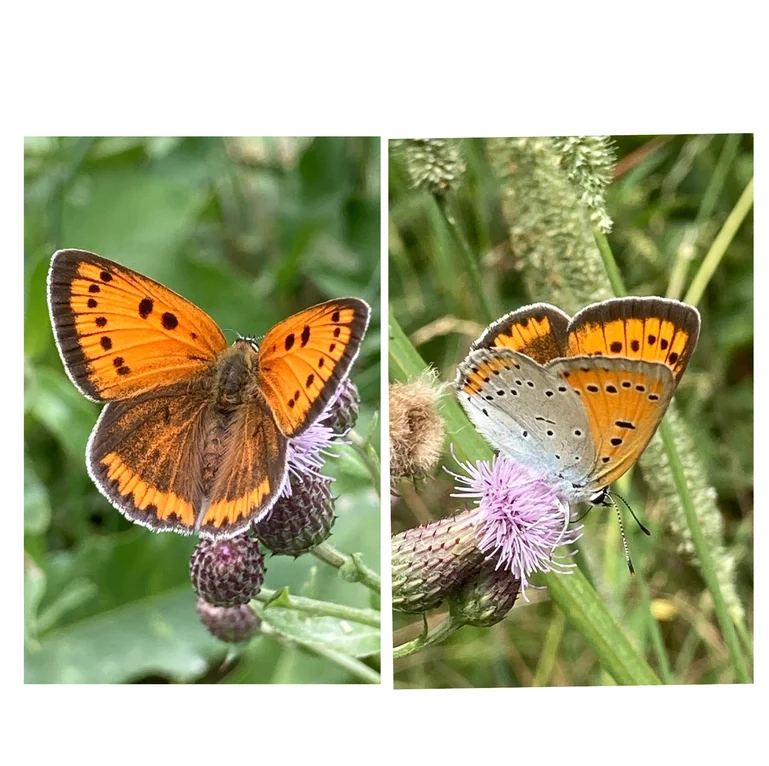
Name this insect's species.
Lycaena dispar
